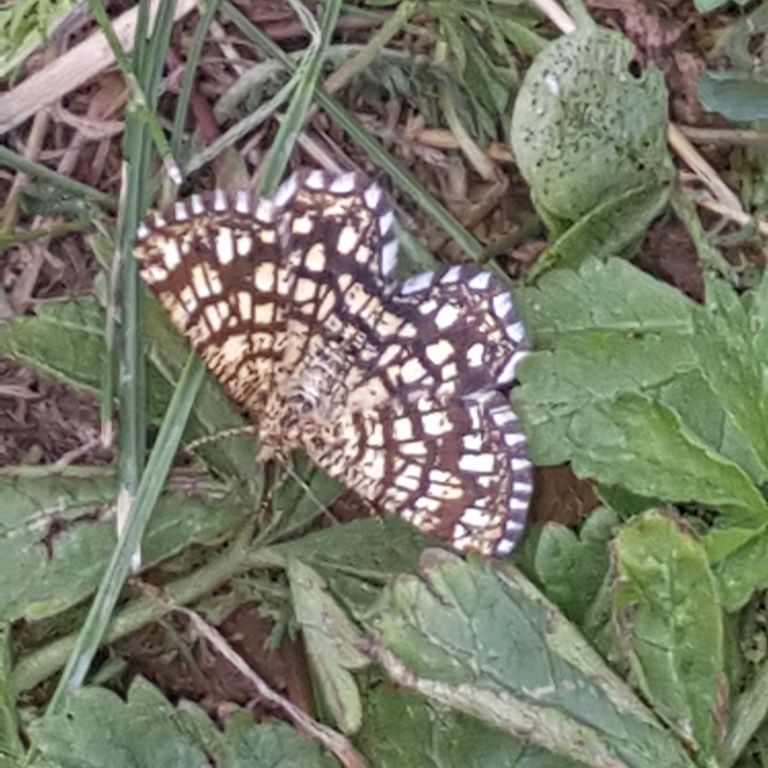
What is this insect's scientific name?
Chiasmia clathrata
